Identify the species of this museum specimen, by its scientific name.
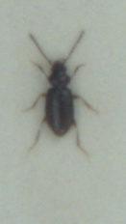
Tachys bistriatus
